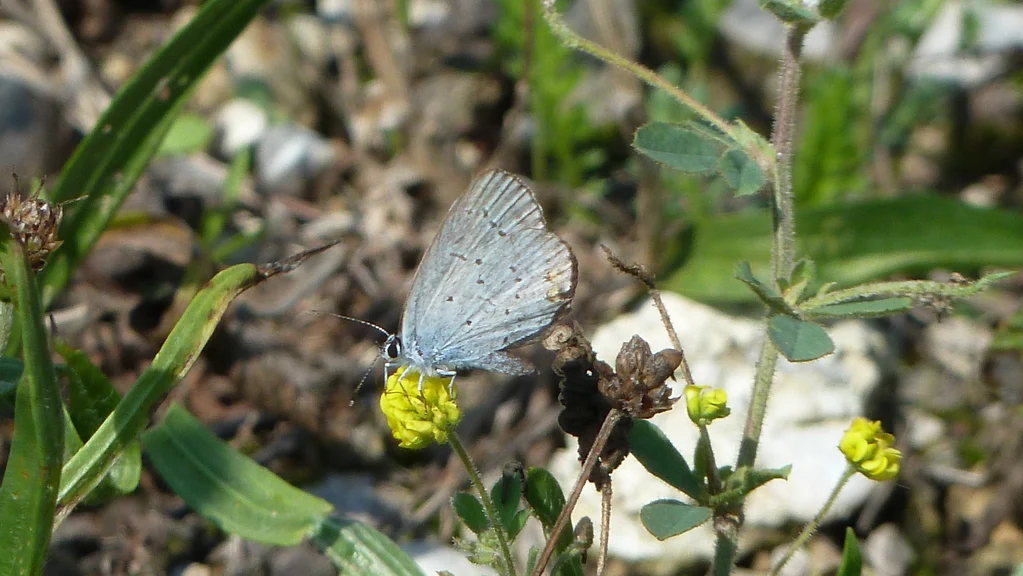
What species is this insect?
Cupido argiades (also Elkalyce argiades)
